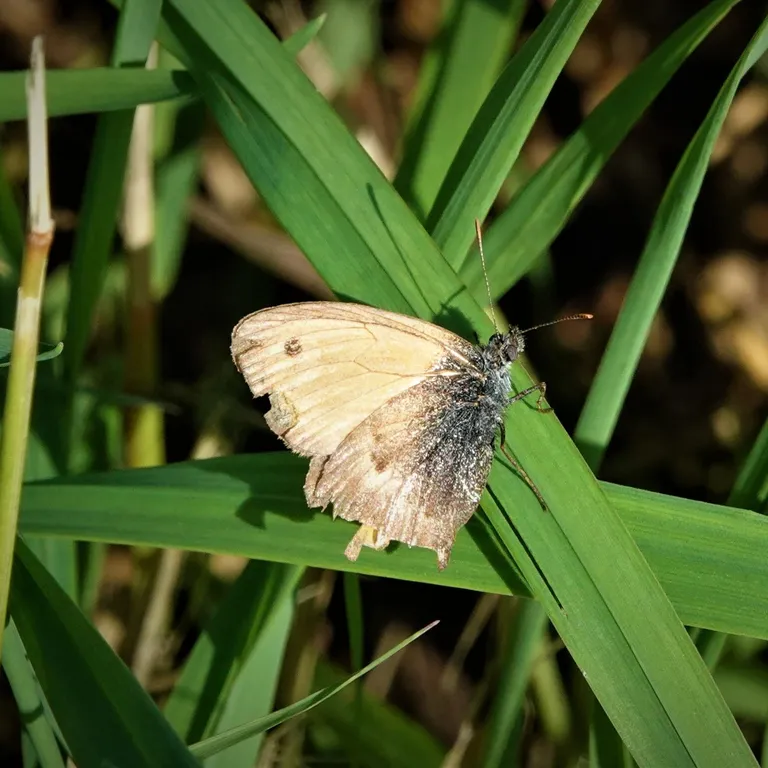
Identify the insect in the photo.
Coenonympha pamphilus
